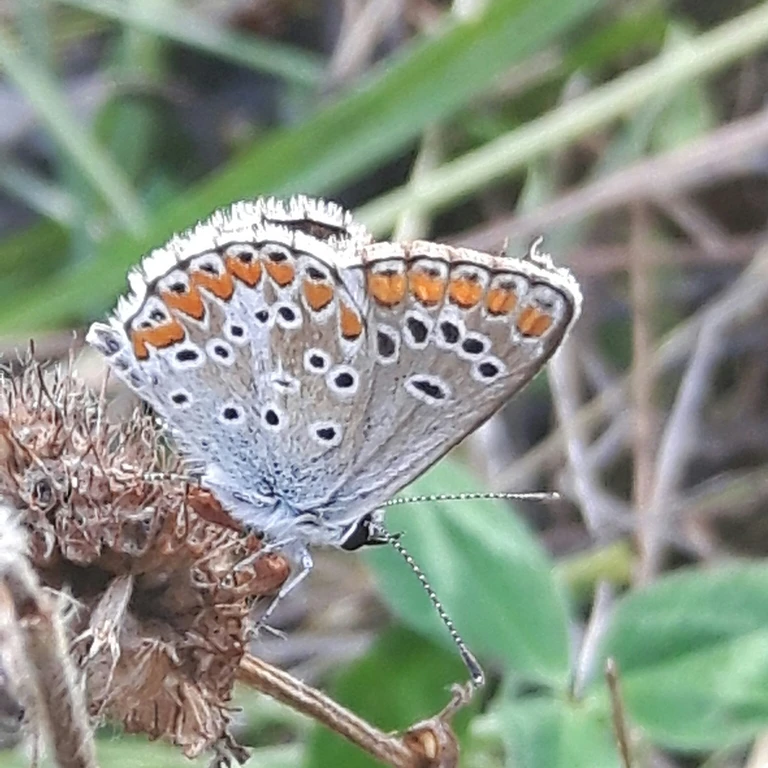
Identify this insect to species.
Aricia agestis/artaxerxes
